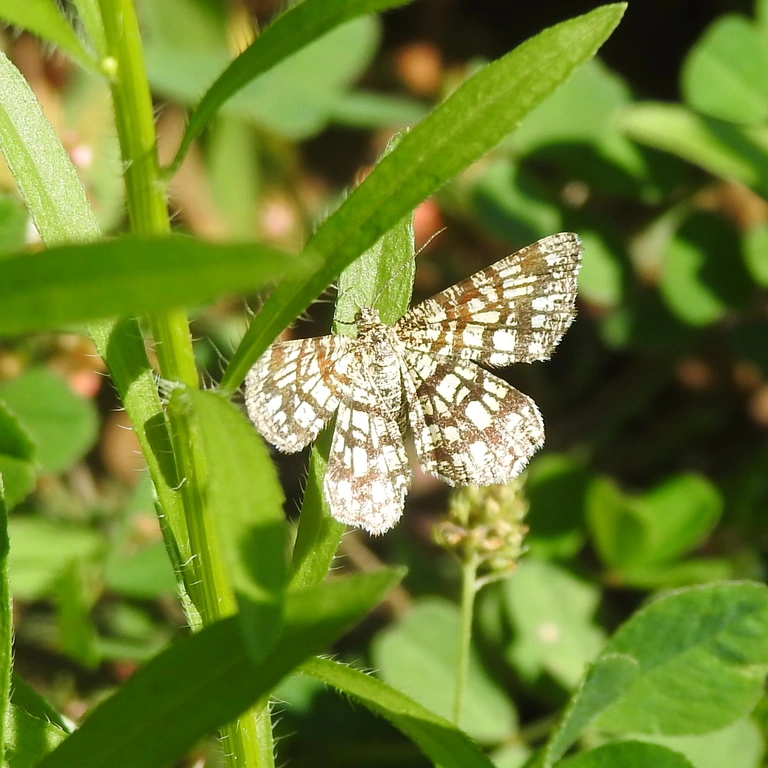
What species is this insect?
Chiasmia clathrata
